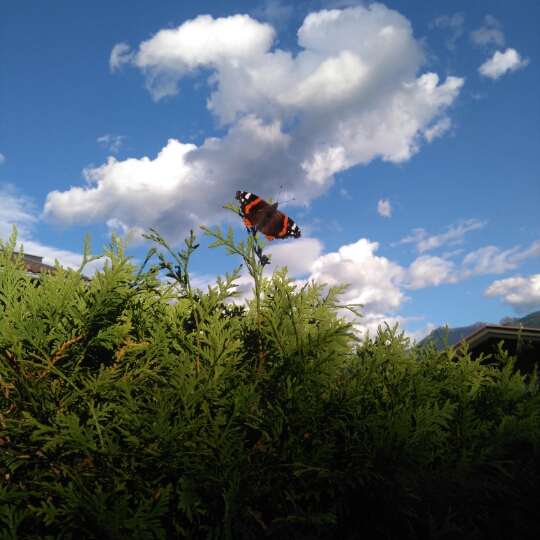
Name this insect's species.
Vanessa atalanta
